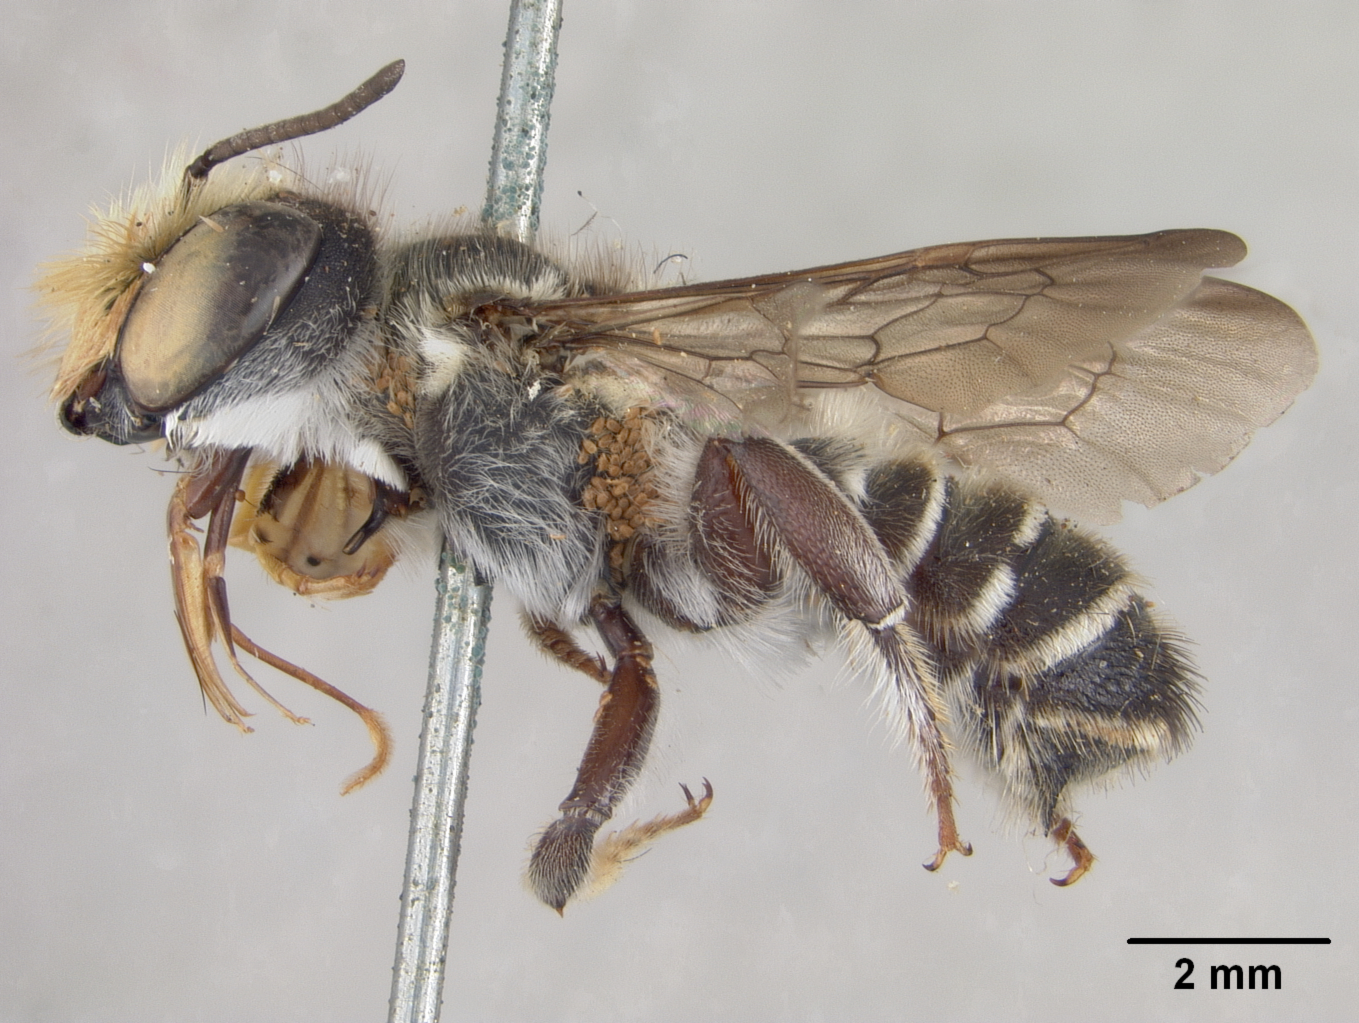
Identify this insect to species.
Megachile poculifera
